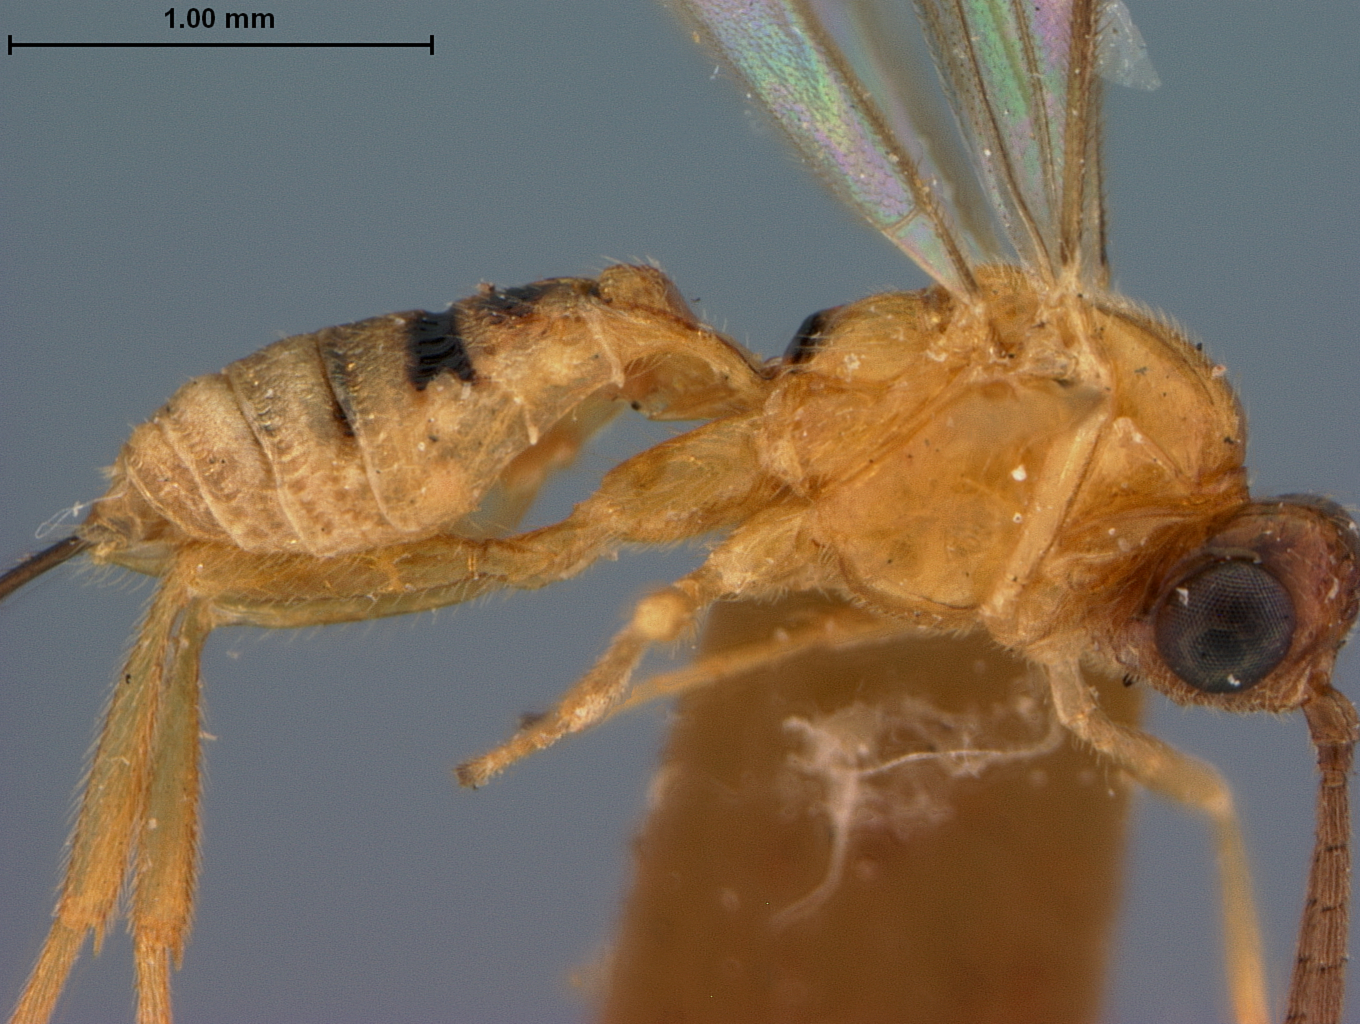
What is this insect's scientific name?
Microbracon uichancoi
